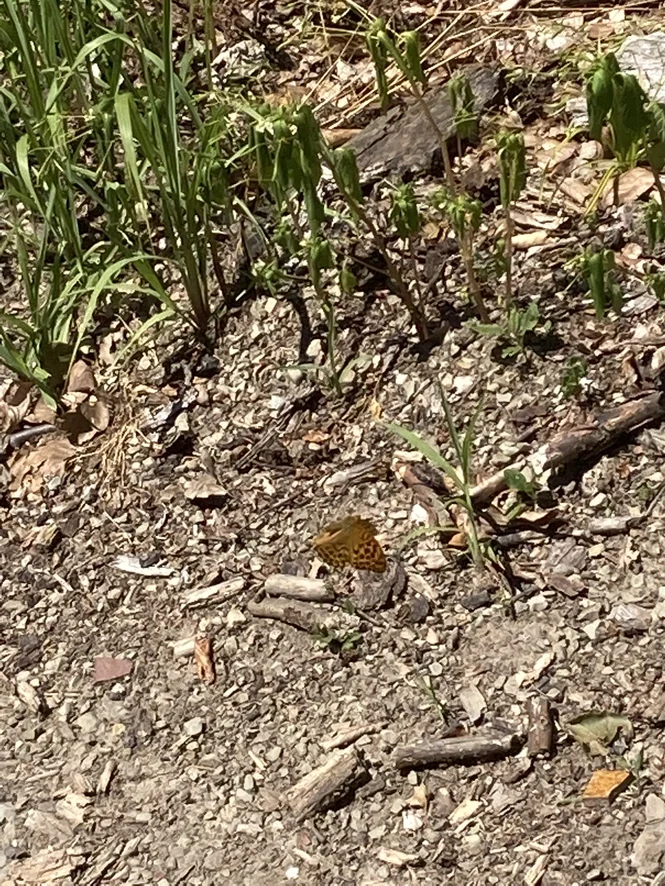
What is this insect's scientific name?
Argynnis paphia
